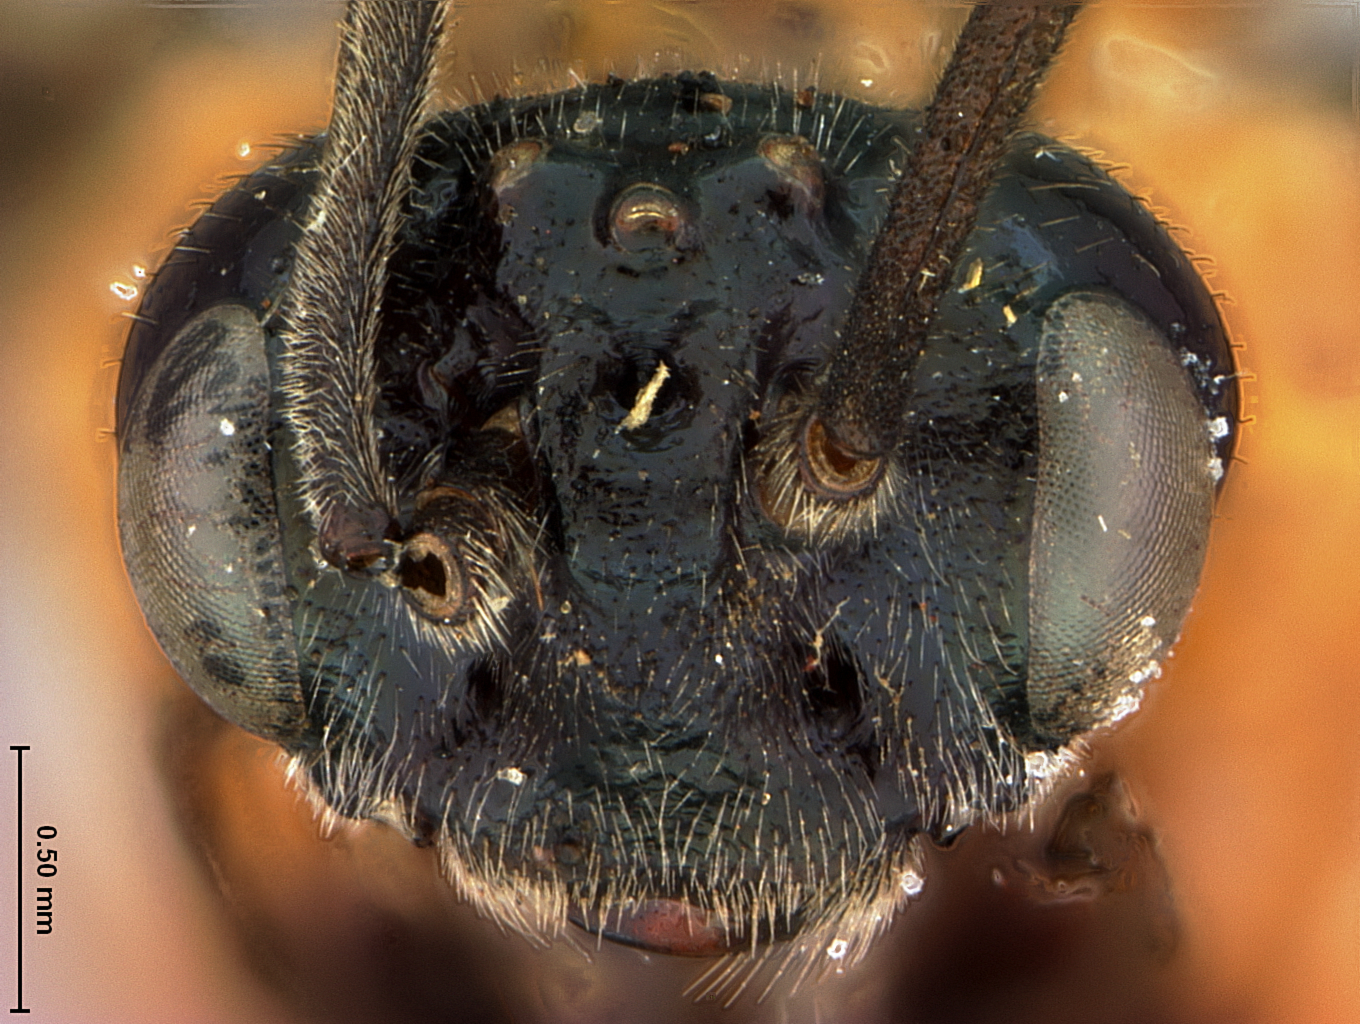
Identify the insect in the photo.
Arge tumsua
